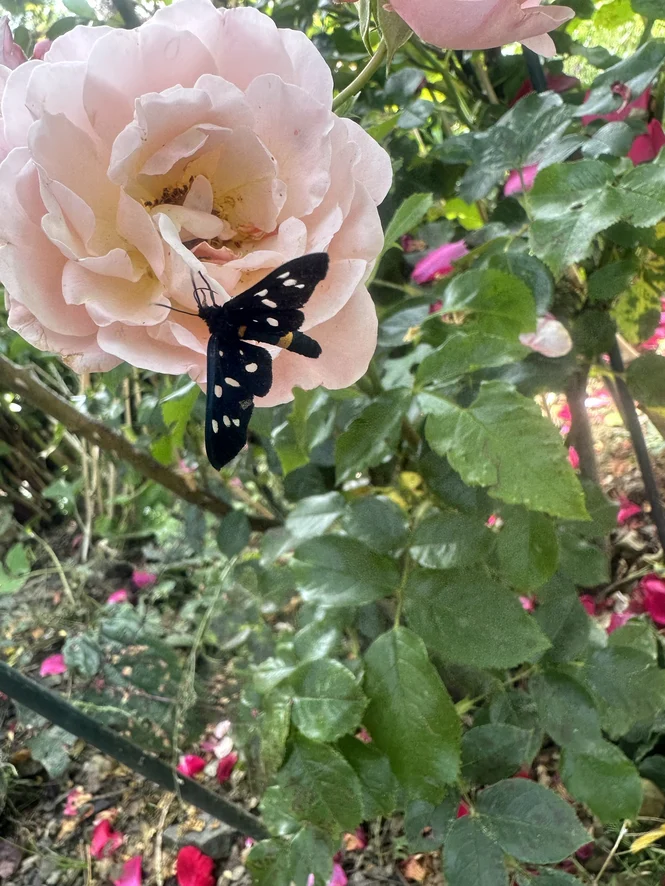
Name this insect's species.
Amata phegea
